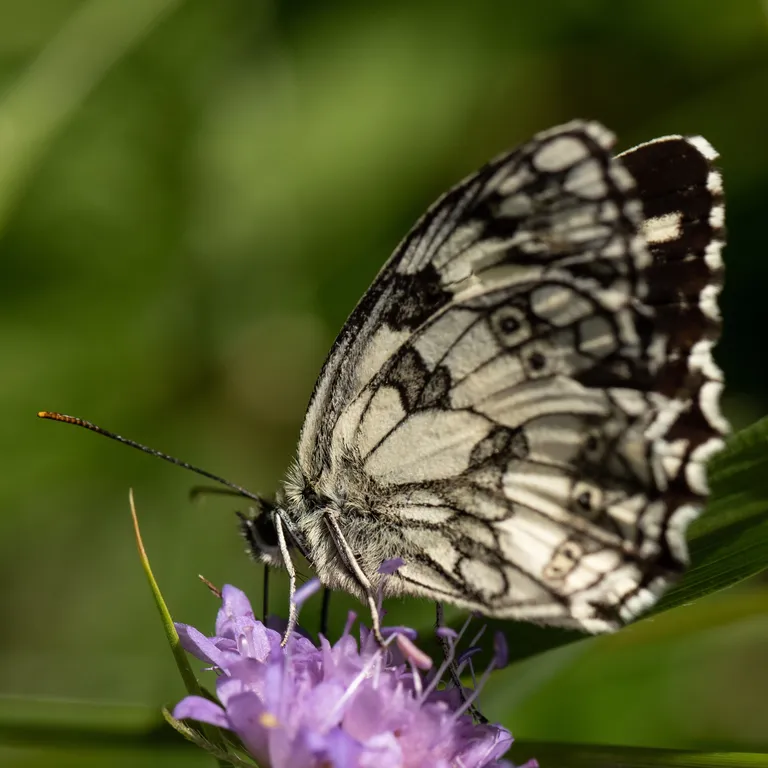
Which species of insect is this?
Melanargia galathea
